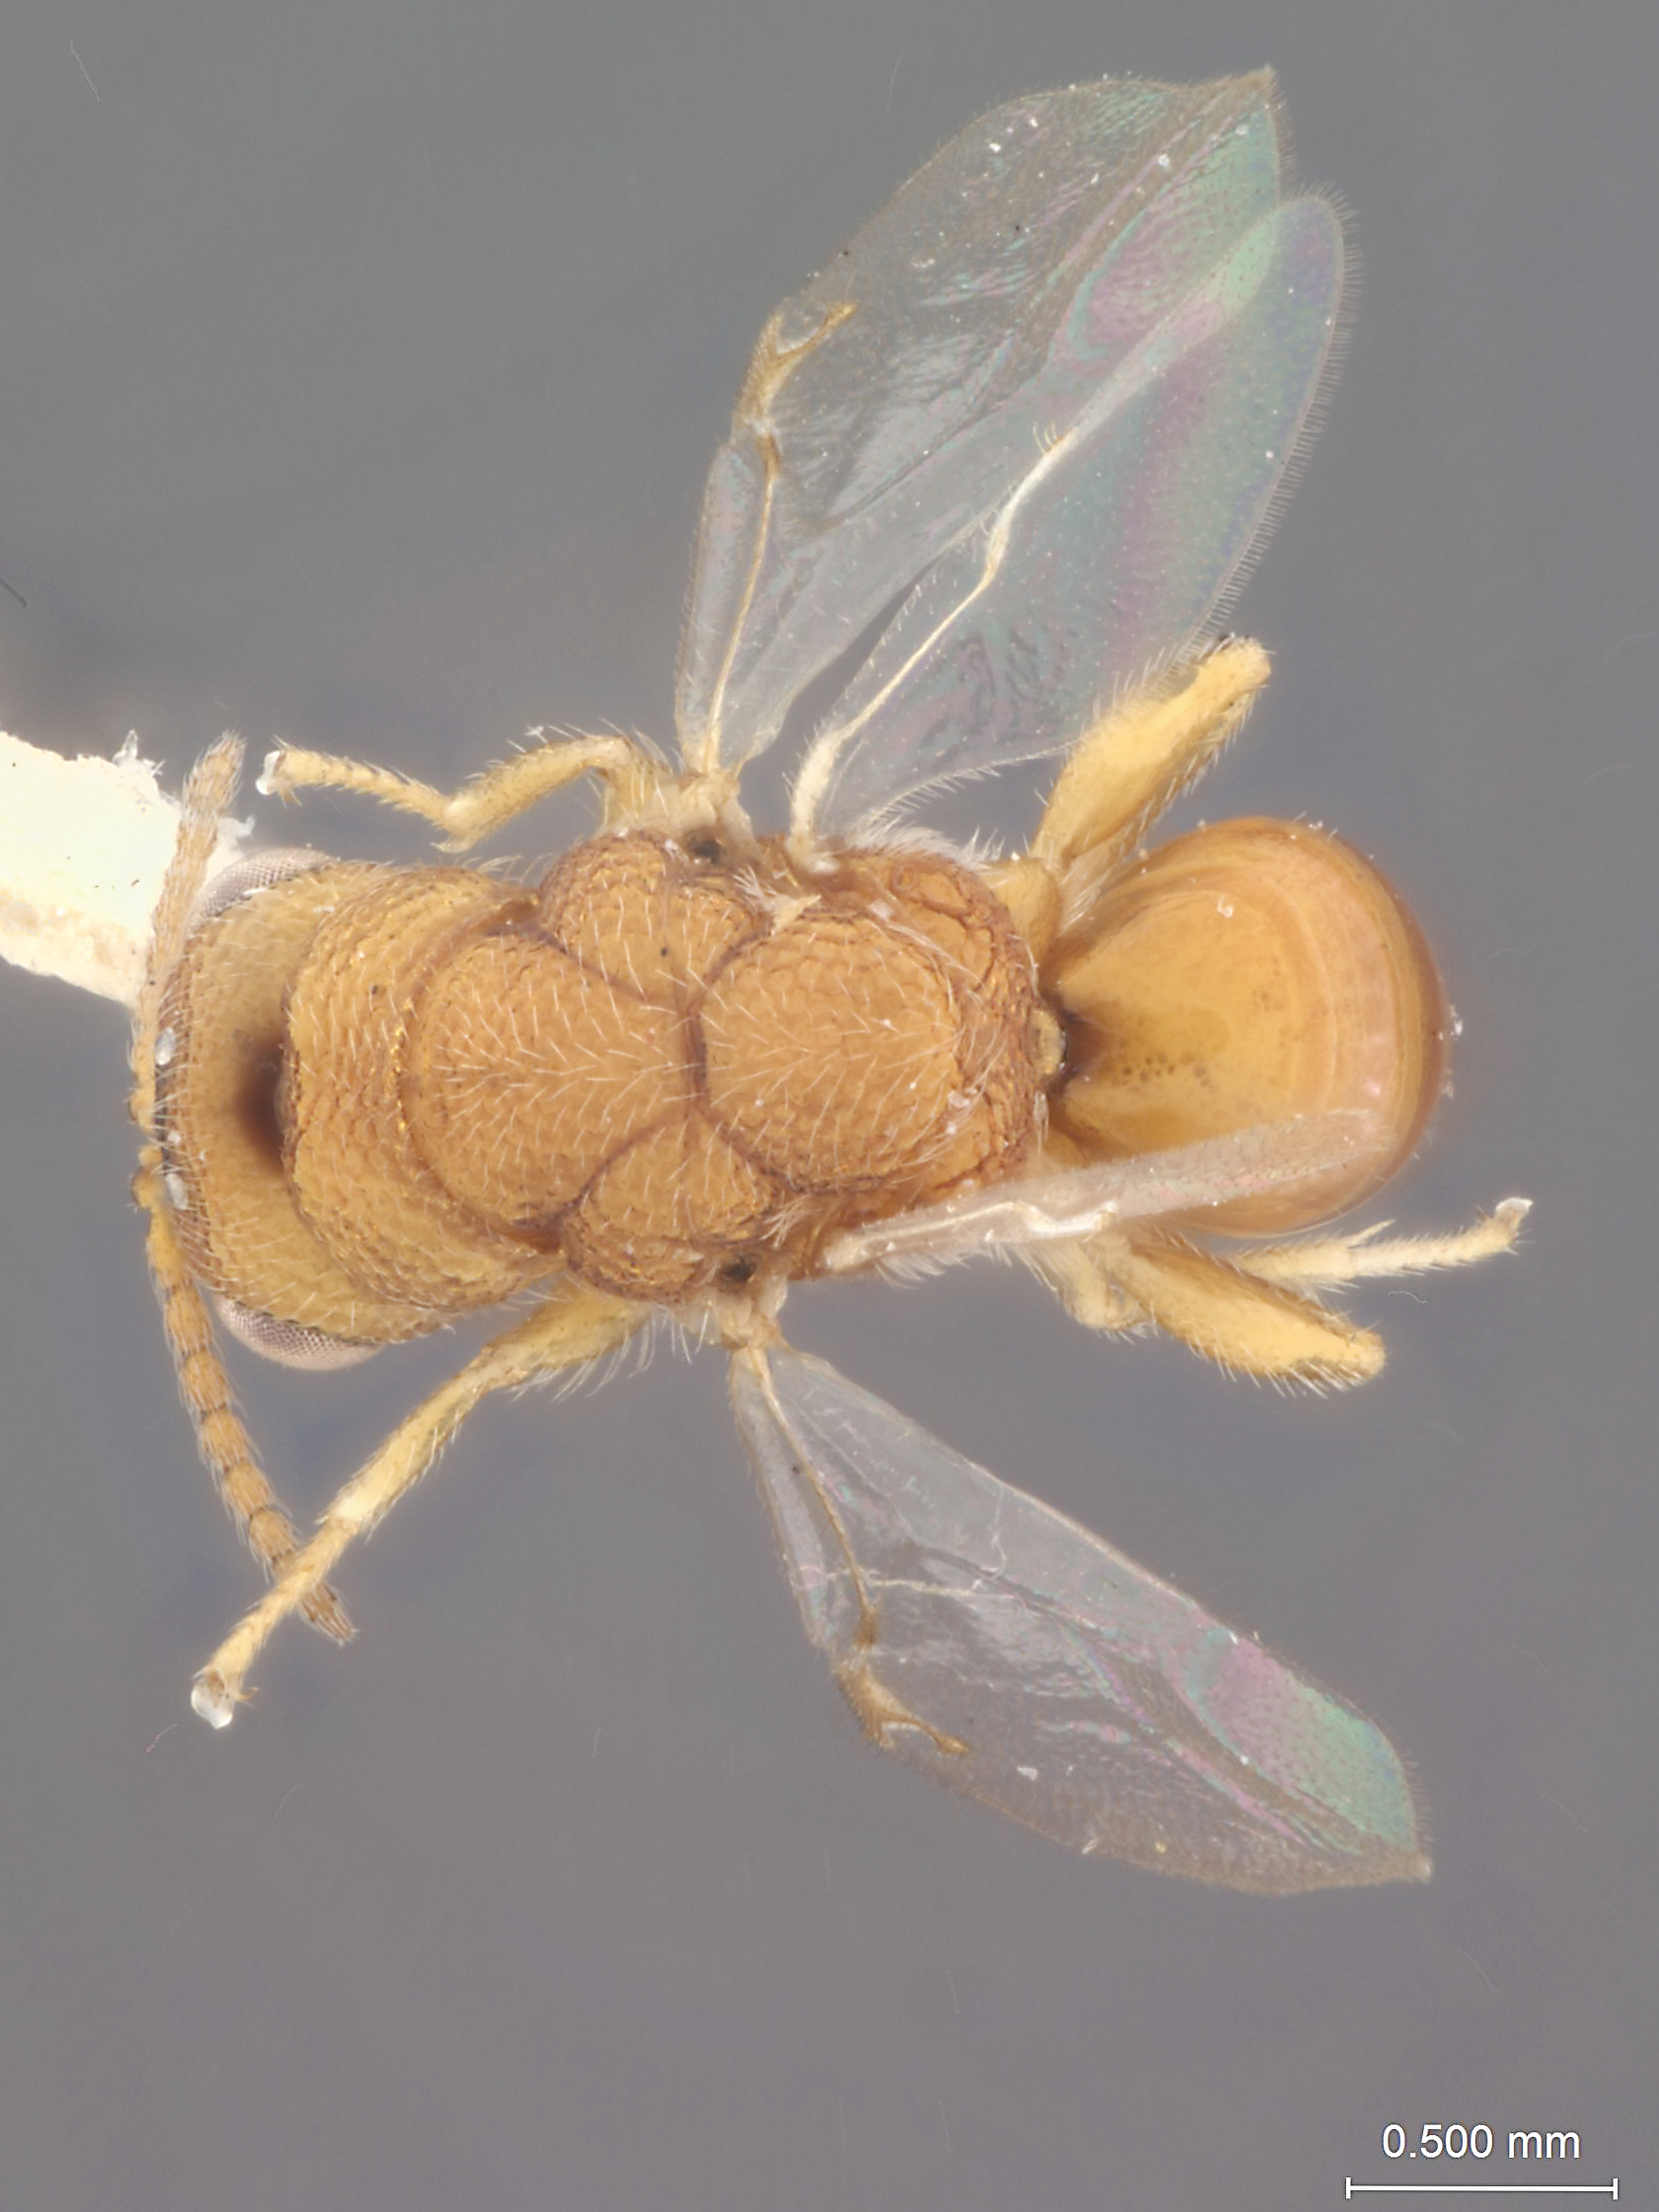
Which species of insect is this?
Bephratelloides petiolatus
